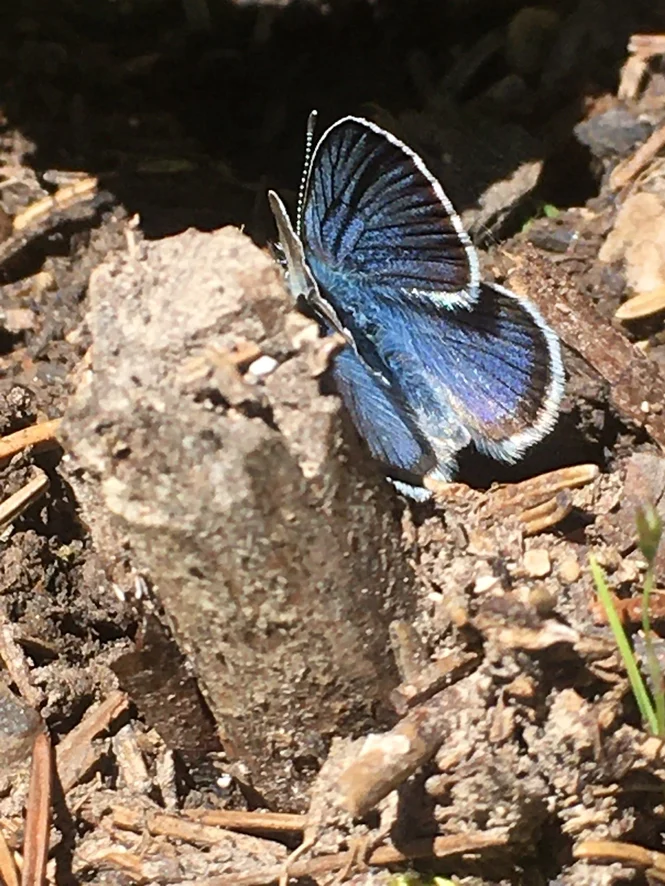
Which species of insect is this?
Cyaniris semiargus
